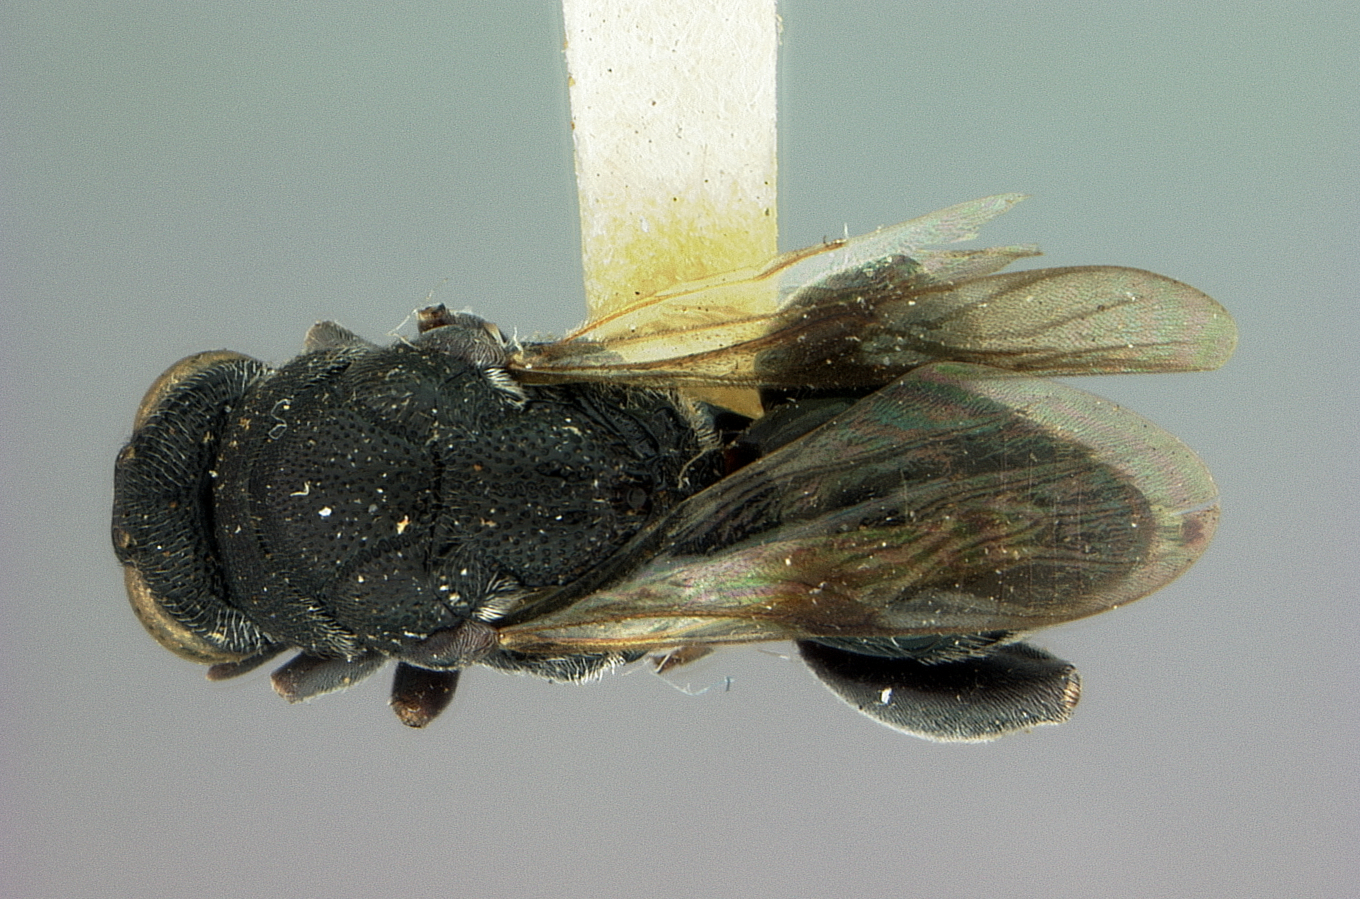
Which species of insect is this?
Stomatoceras hakonensis
